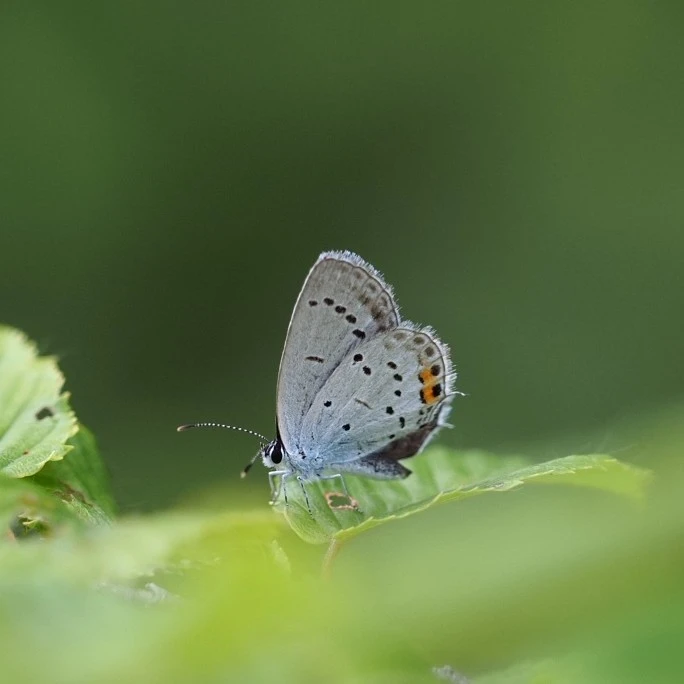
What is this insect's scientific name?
Cupido argiades (also Elkalyce argiades)
